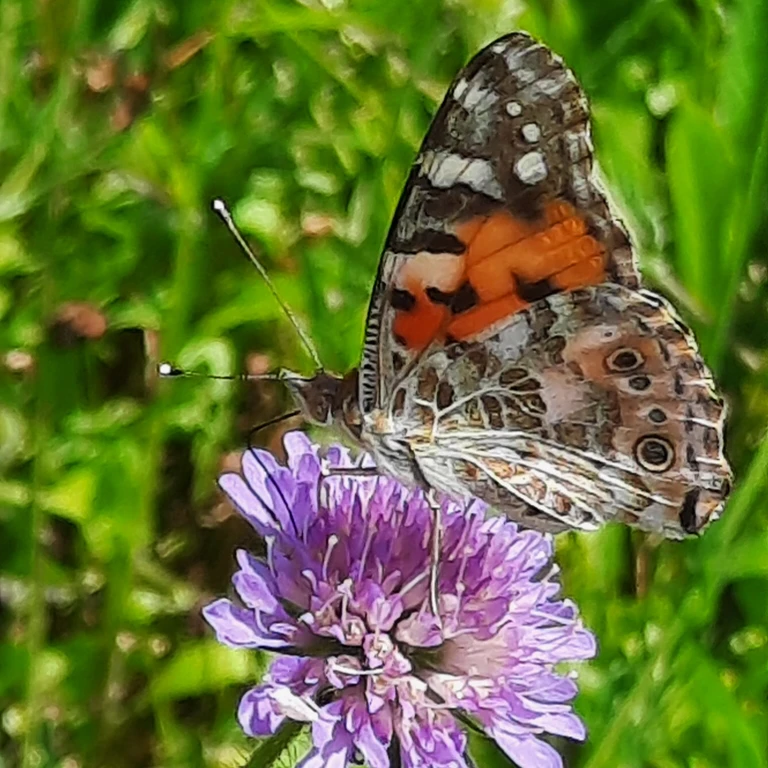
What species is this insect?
Vanessa cardui
